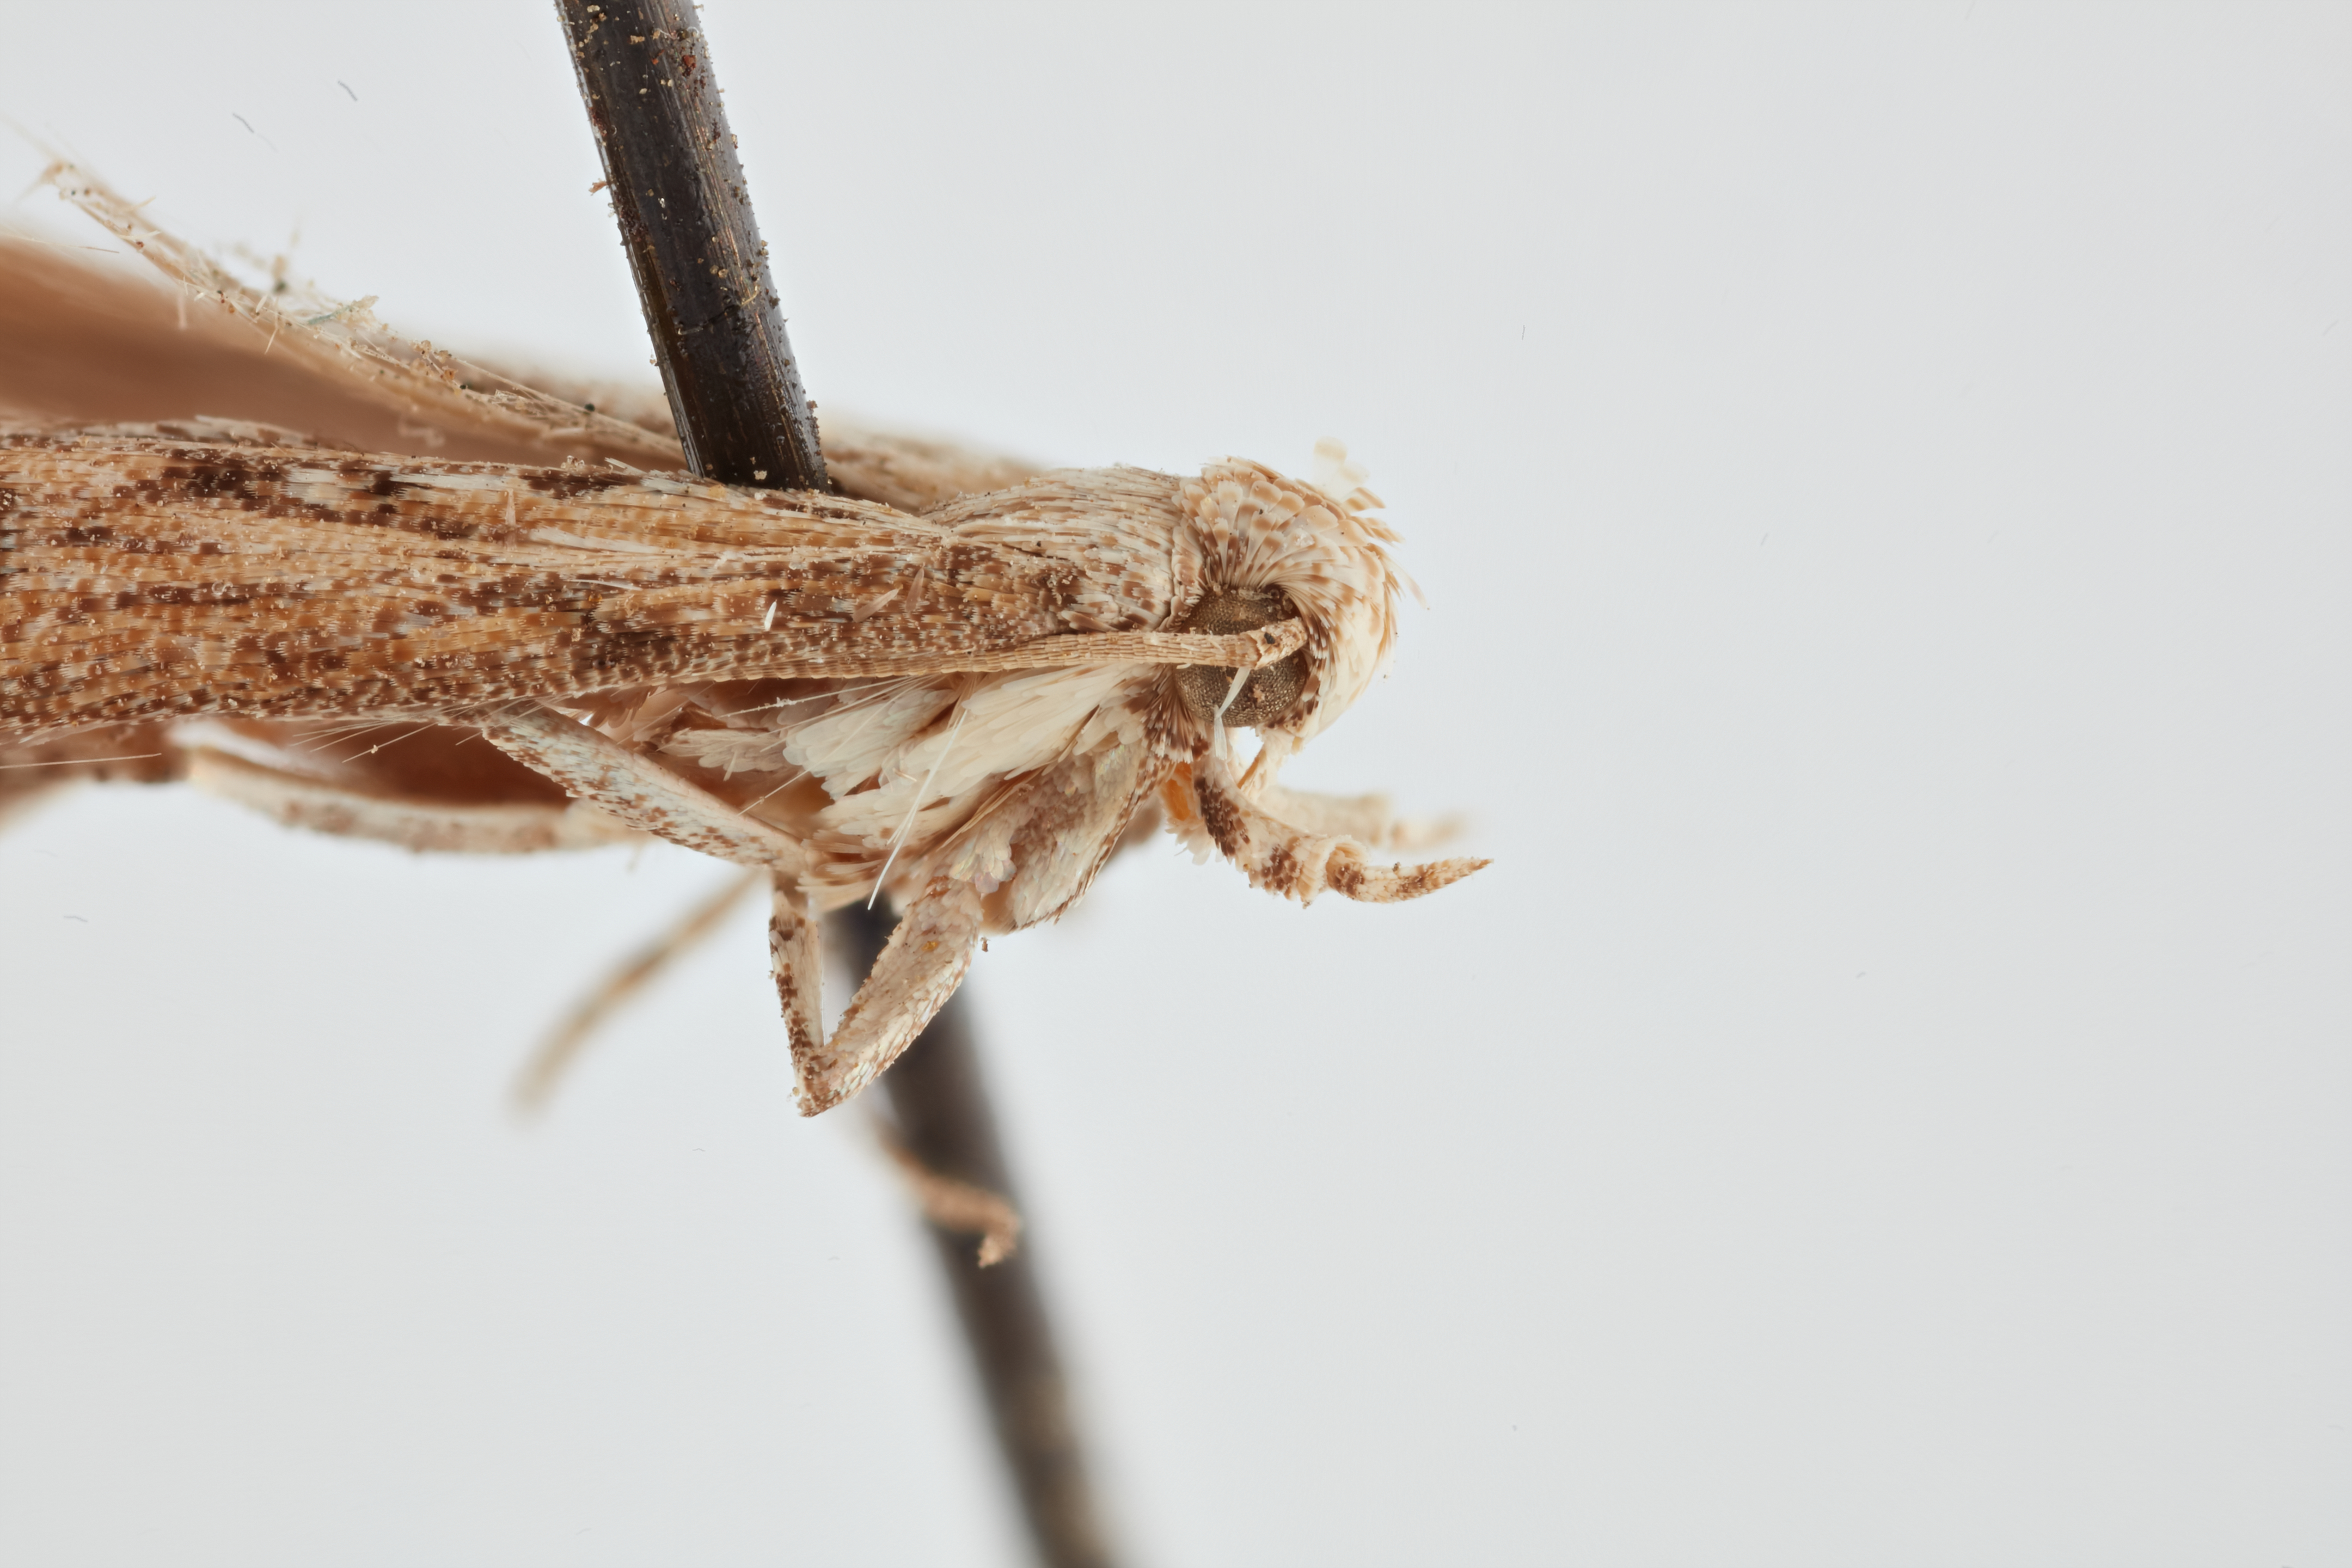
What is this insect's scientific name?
Phthorimaea operculella
